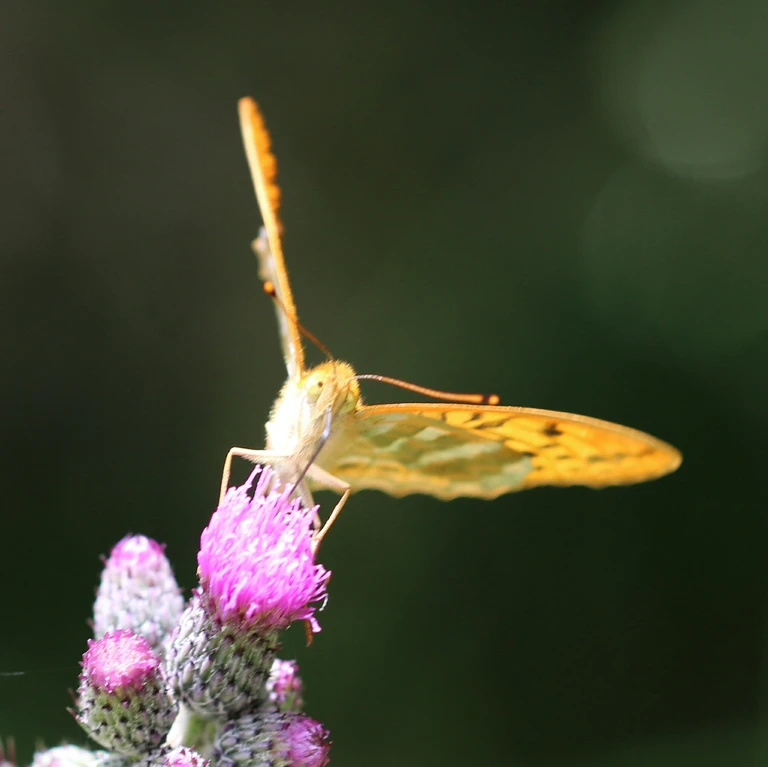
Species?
Argynnis paphia
